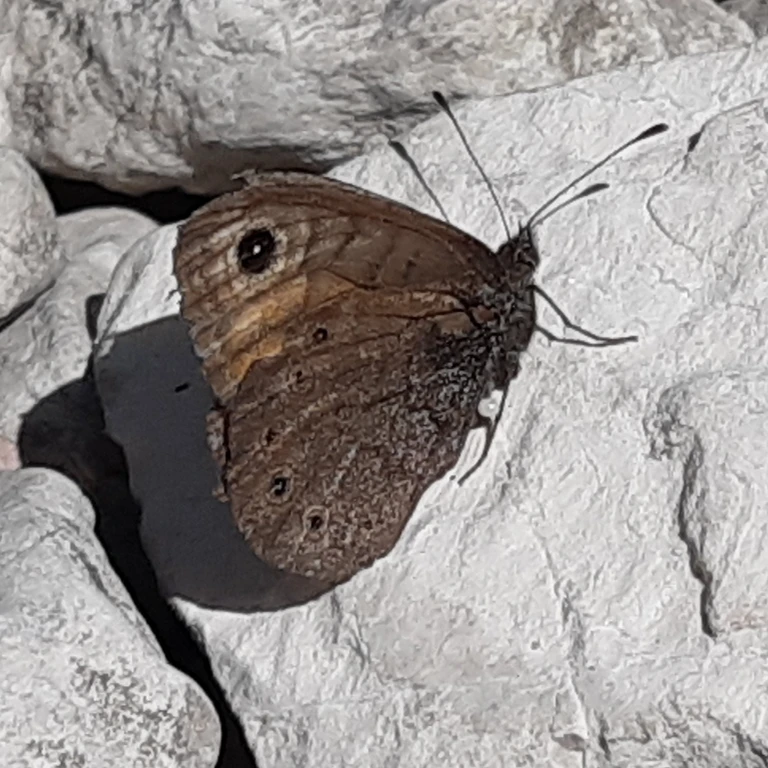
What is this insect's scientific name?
Lasiommata petropolitana (also Pararge petropolitana)
